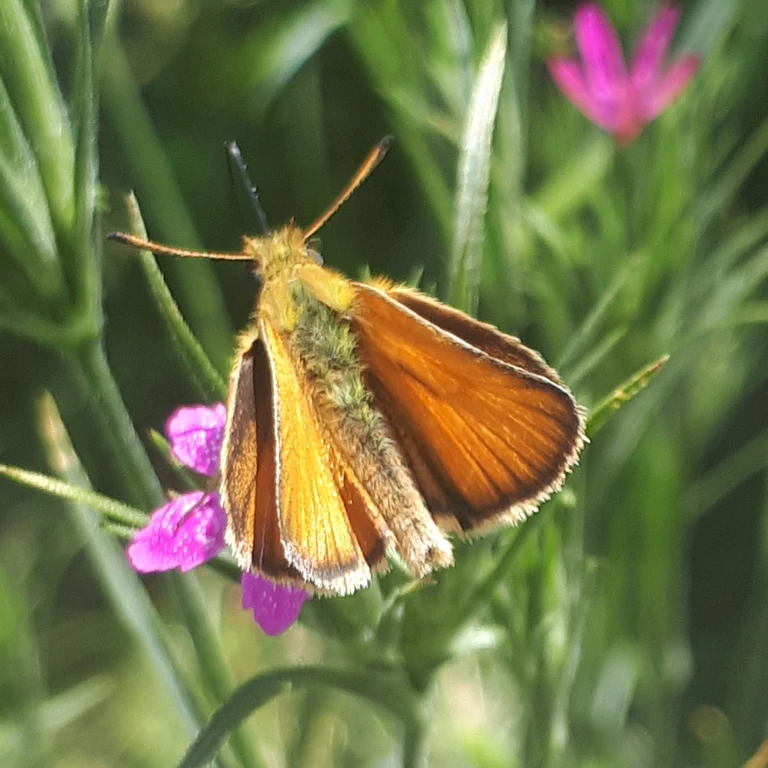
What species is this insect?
Thymelicus lineola
